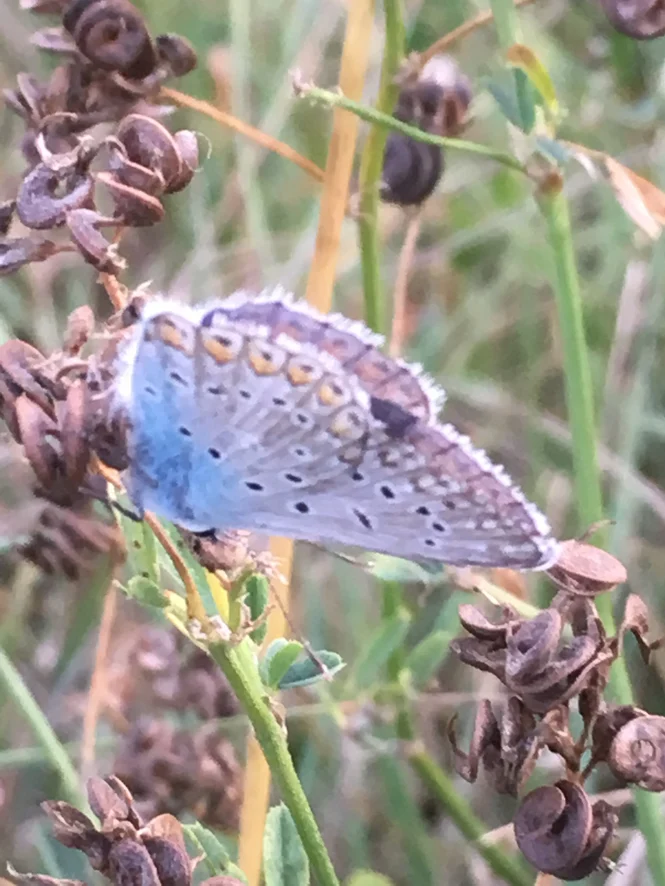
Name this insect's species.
Polyommatus icarus
